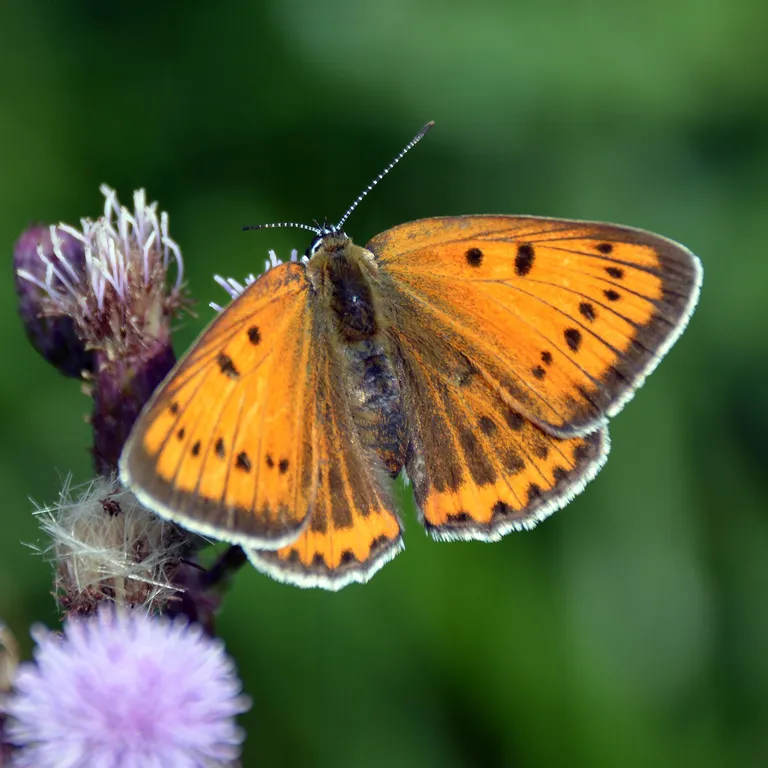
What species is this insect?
Lycaena dispar
